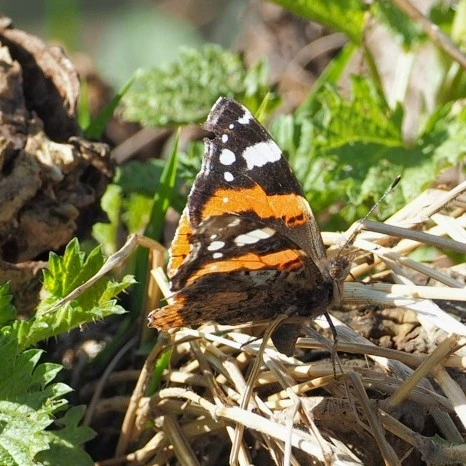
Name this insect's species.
Vanessa atalanta
